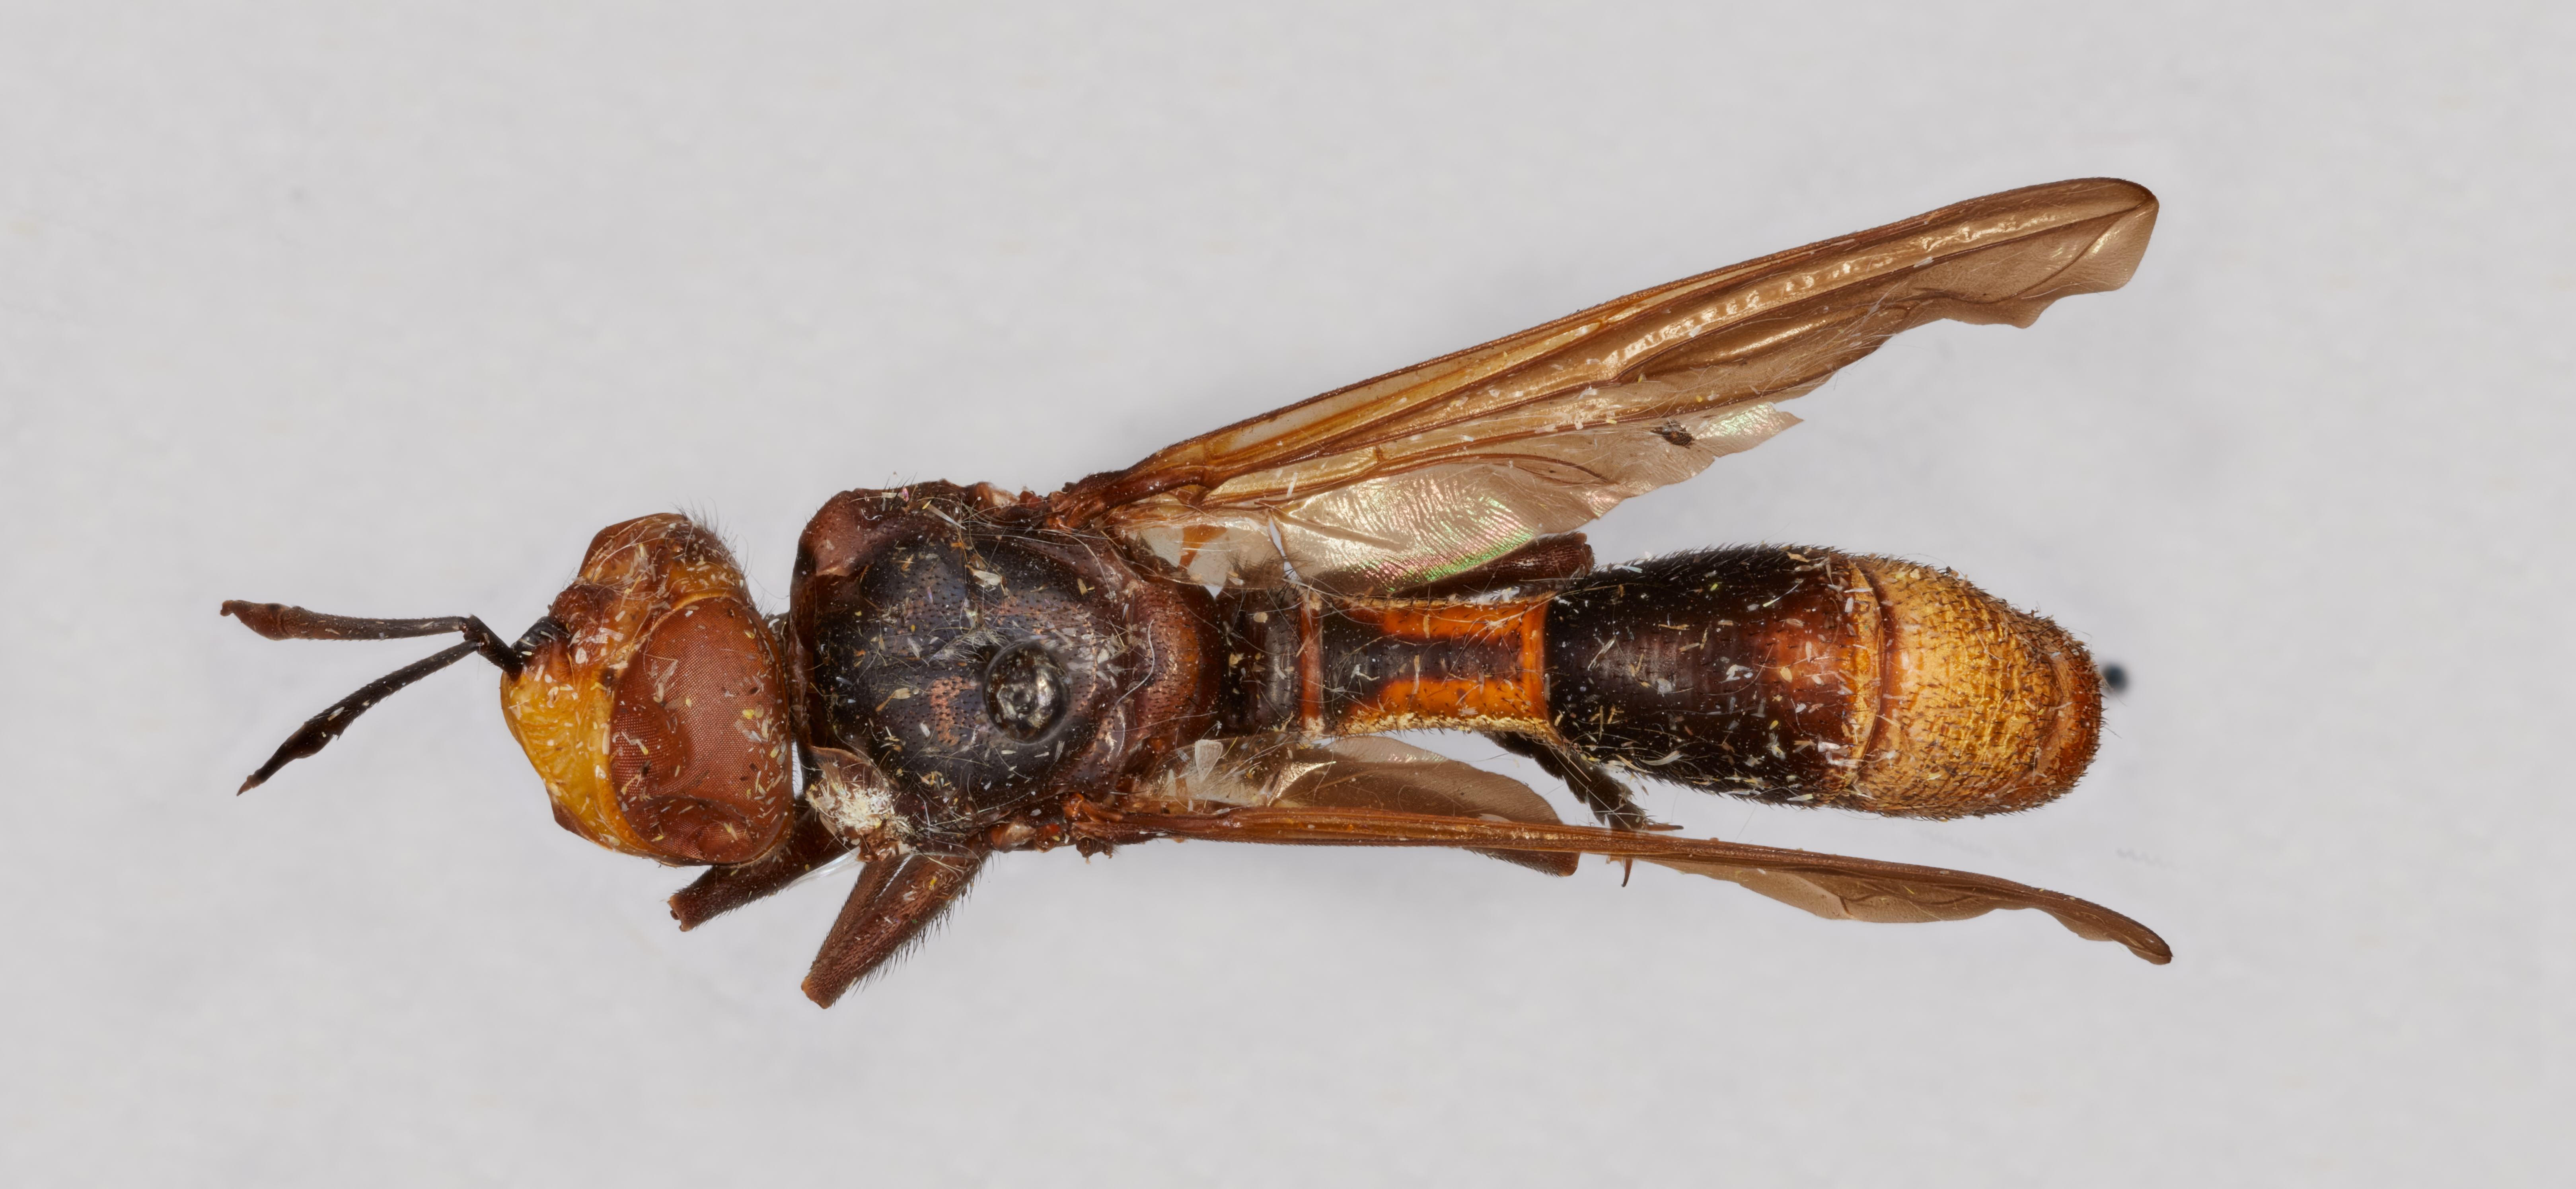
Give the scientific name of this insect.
Siniconops grandens
